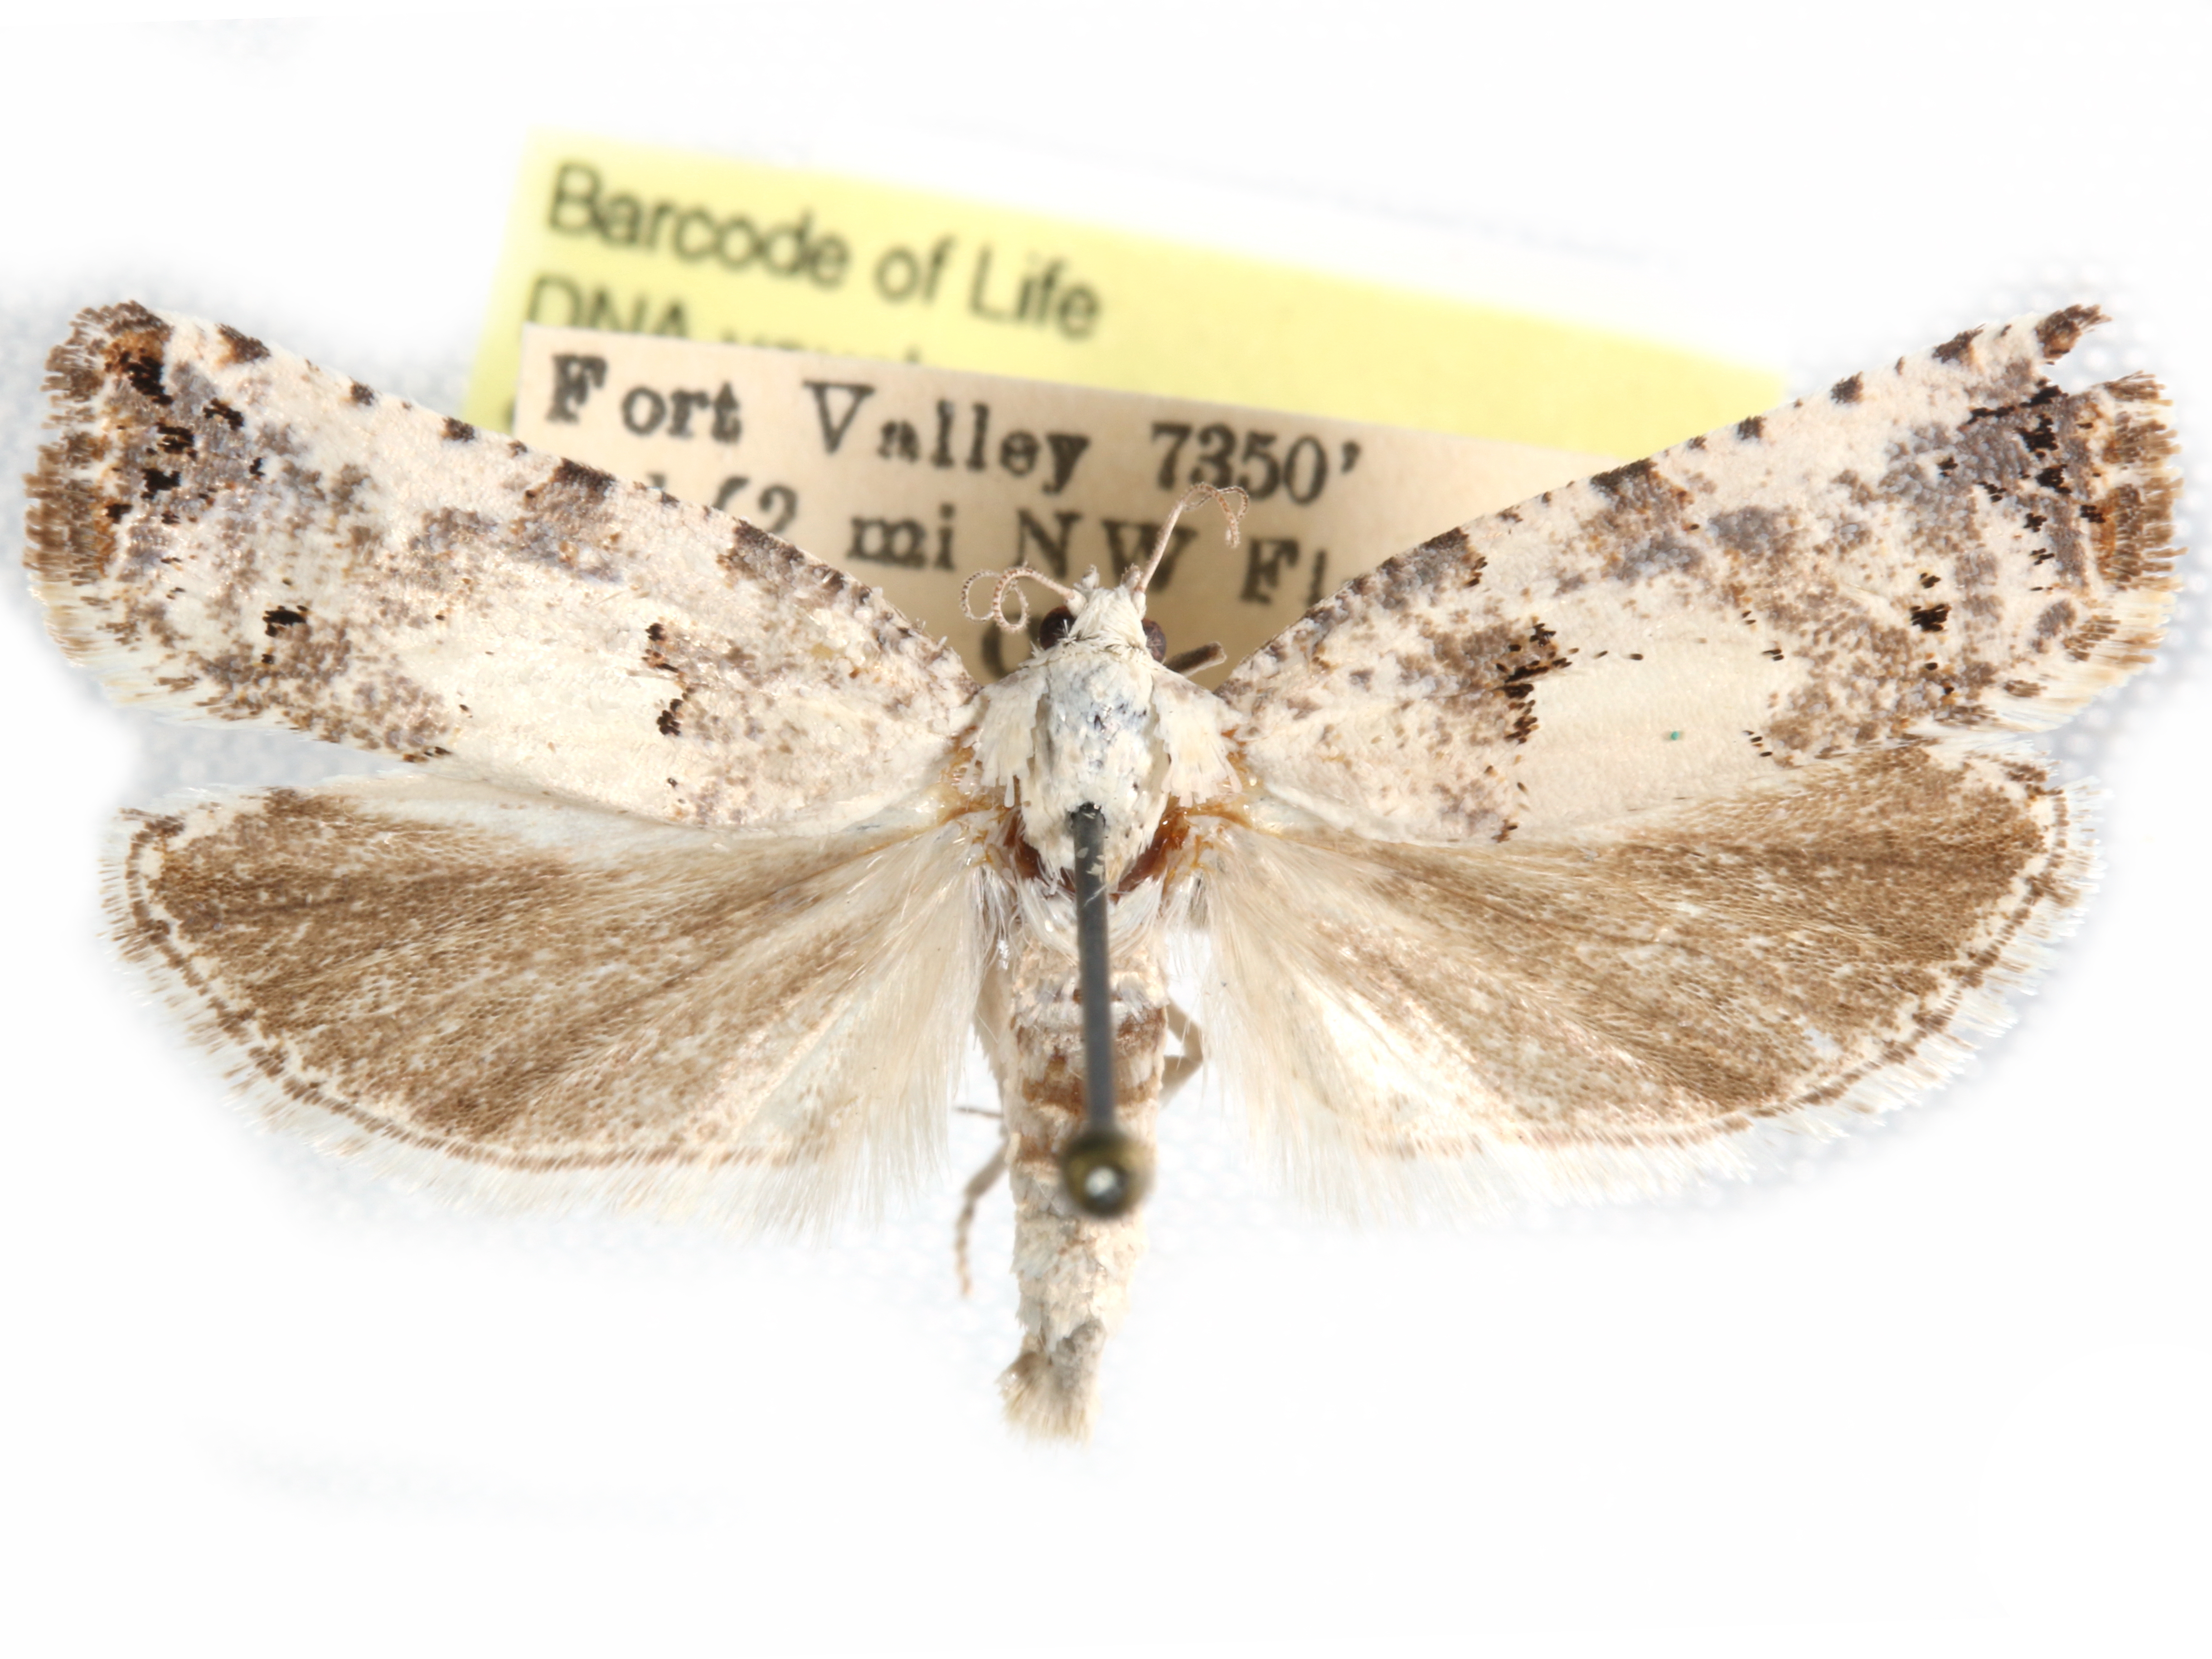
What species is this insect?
Pelochrista subinvicta
